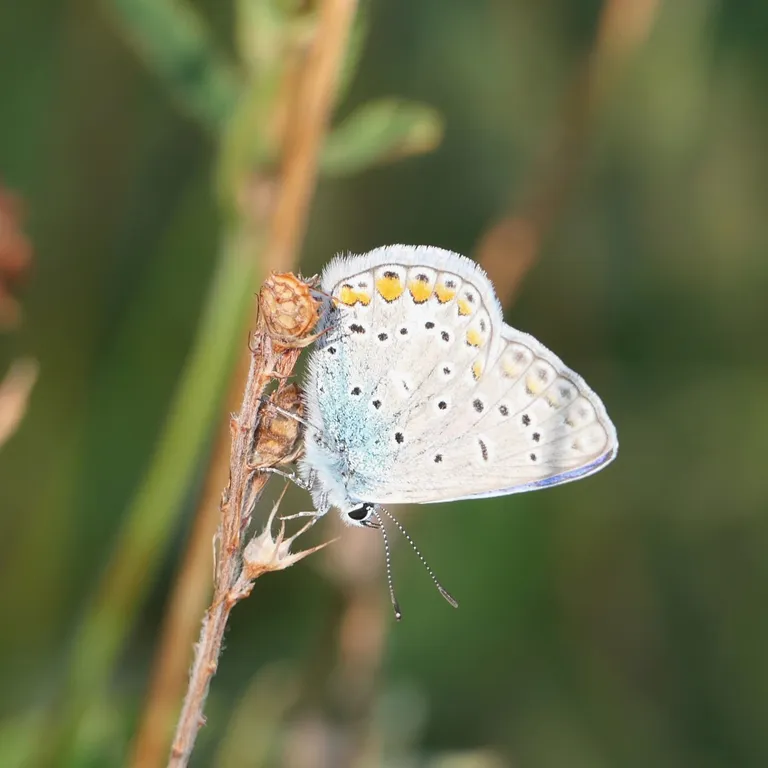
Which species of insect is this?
Polyommatus icarus
